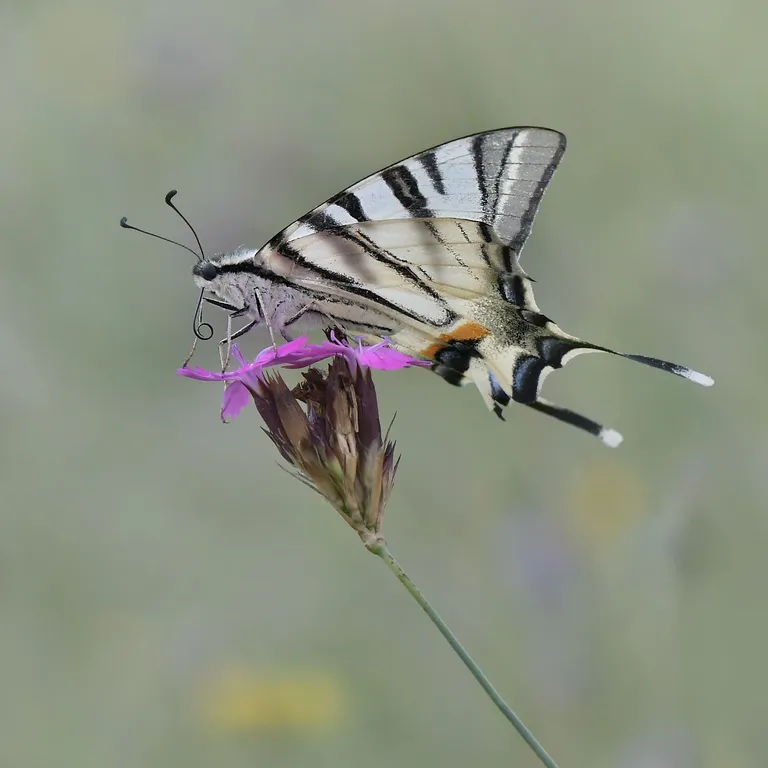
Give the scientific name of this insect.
Iphiclides podalirius
